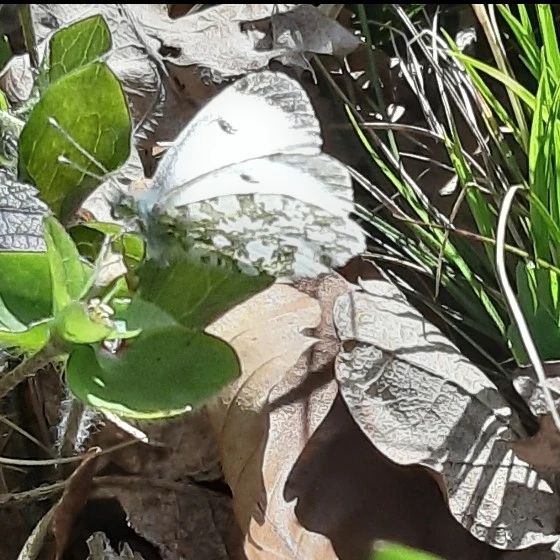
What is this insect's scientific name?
Anthocharis cardamines
